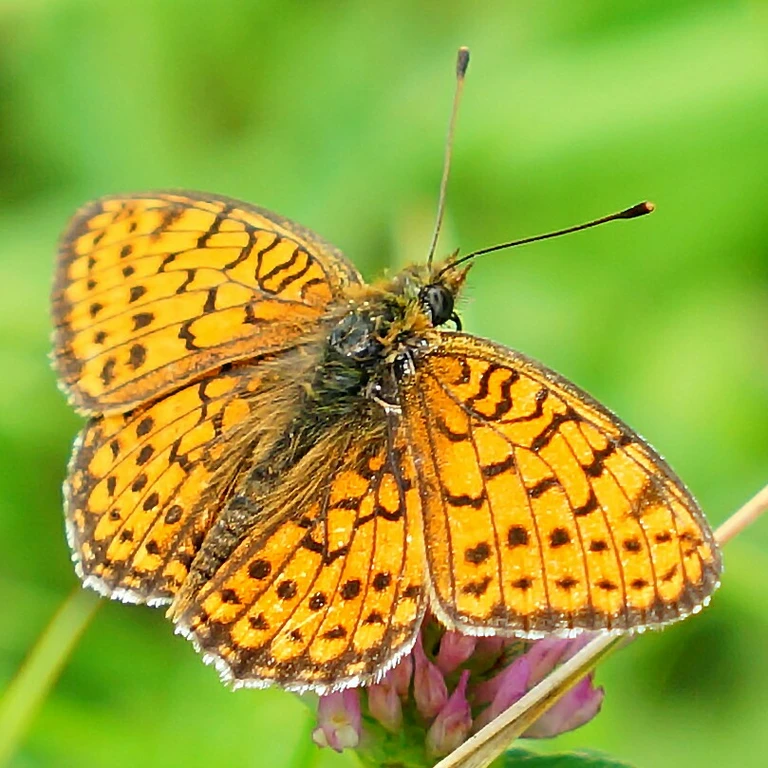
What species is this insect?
Brenthis hecate
